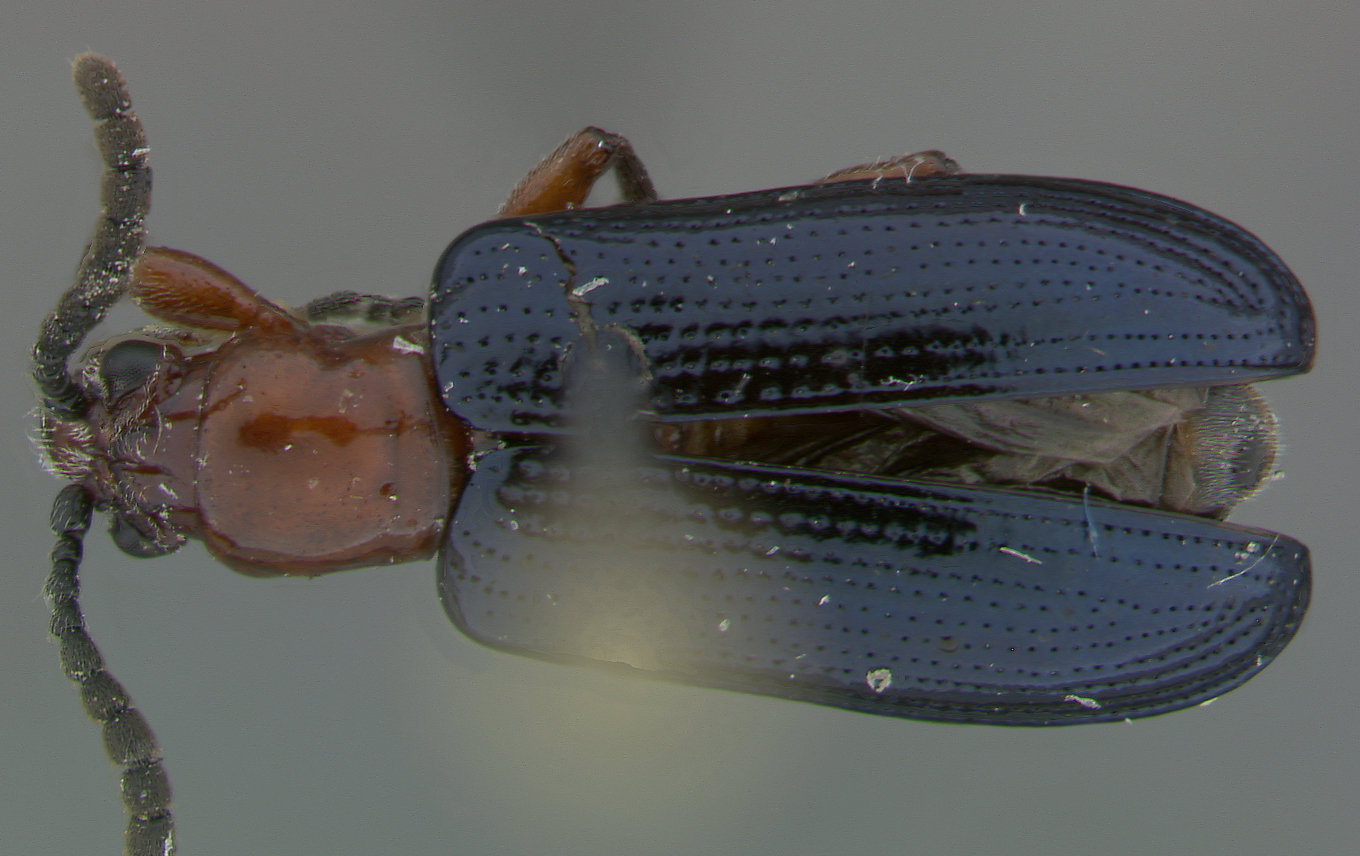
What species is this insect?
Oulema elongata
